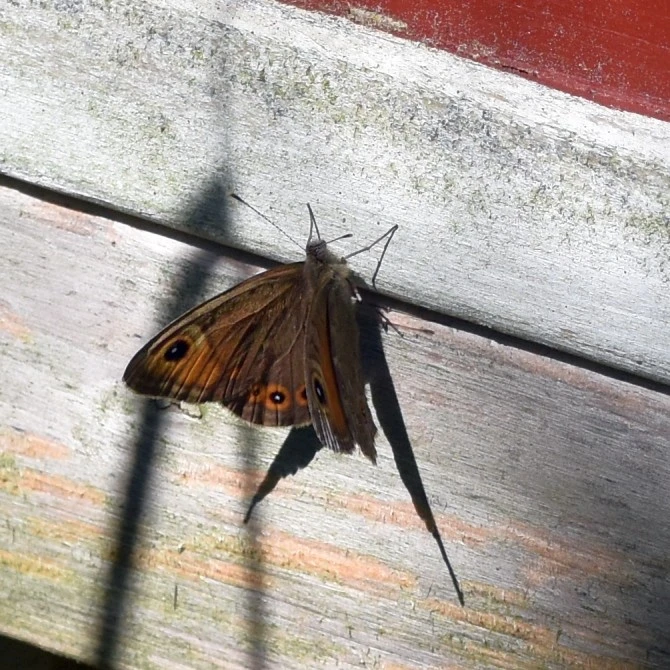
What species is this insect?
Lasiommata maera (also Pararge maera)
